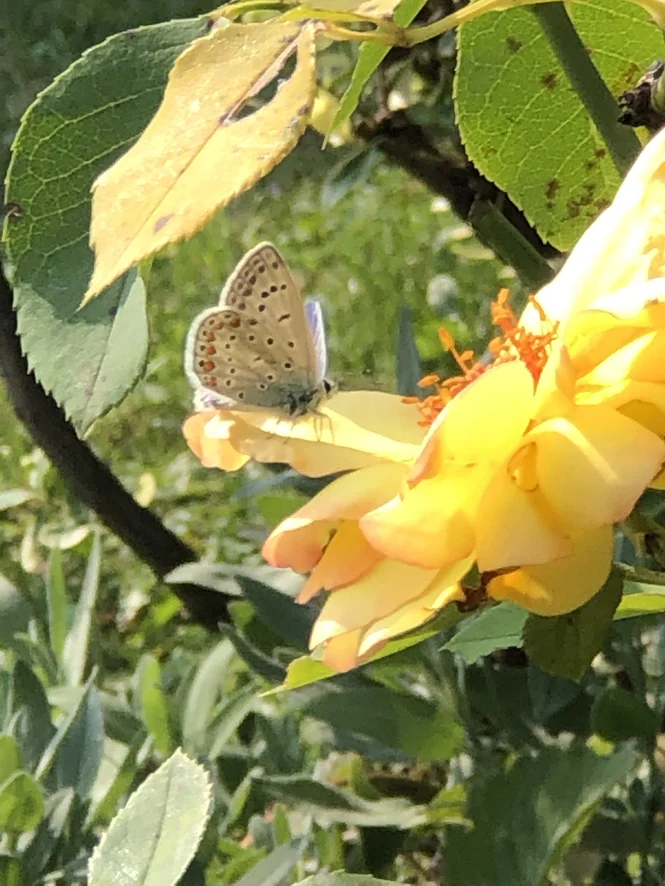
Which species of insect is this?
Polyommatus icarus
